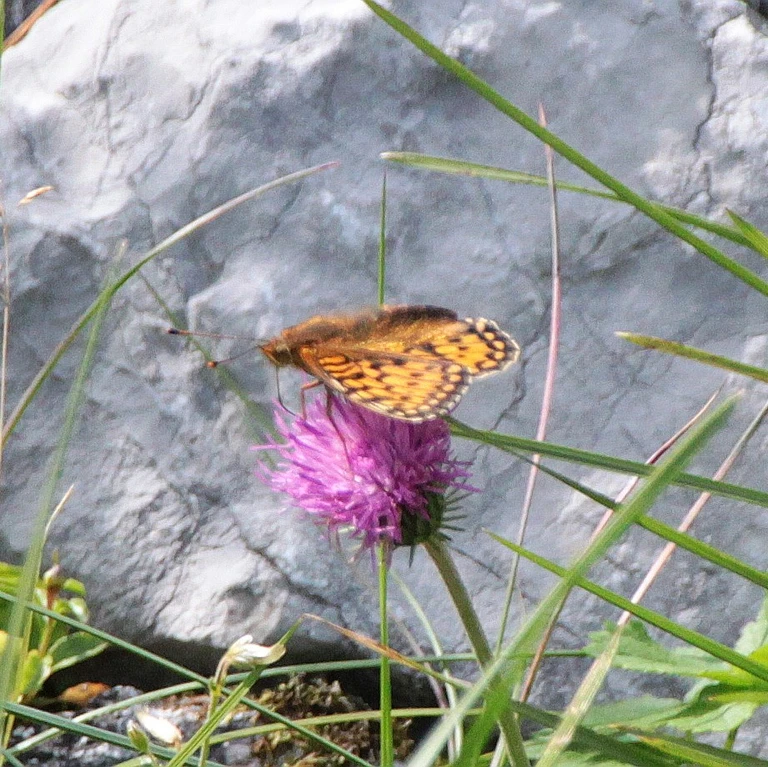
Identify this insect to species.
Speyeria aglaja
